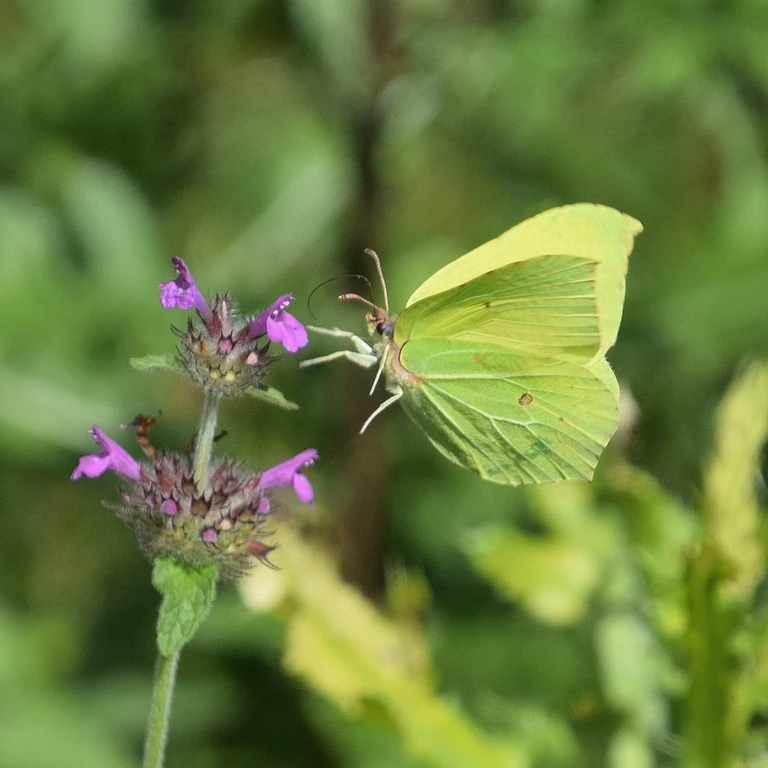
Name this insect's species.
Gonepteryx rhamni
